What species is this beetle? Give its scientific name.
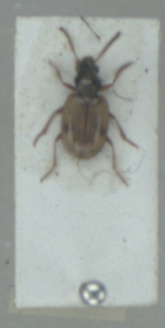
Bembidion pallidipenne
